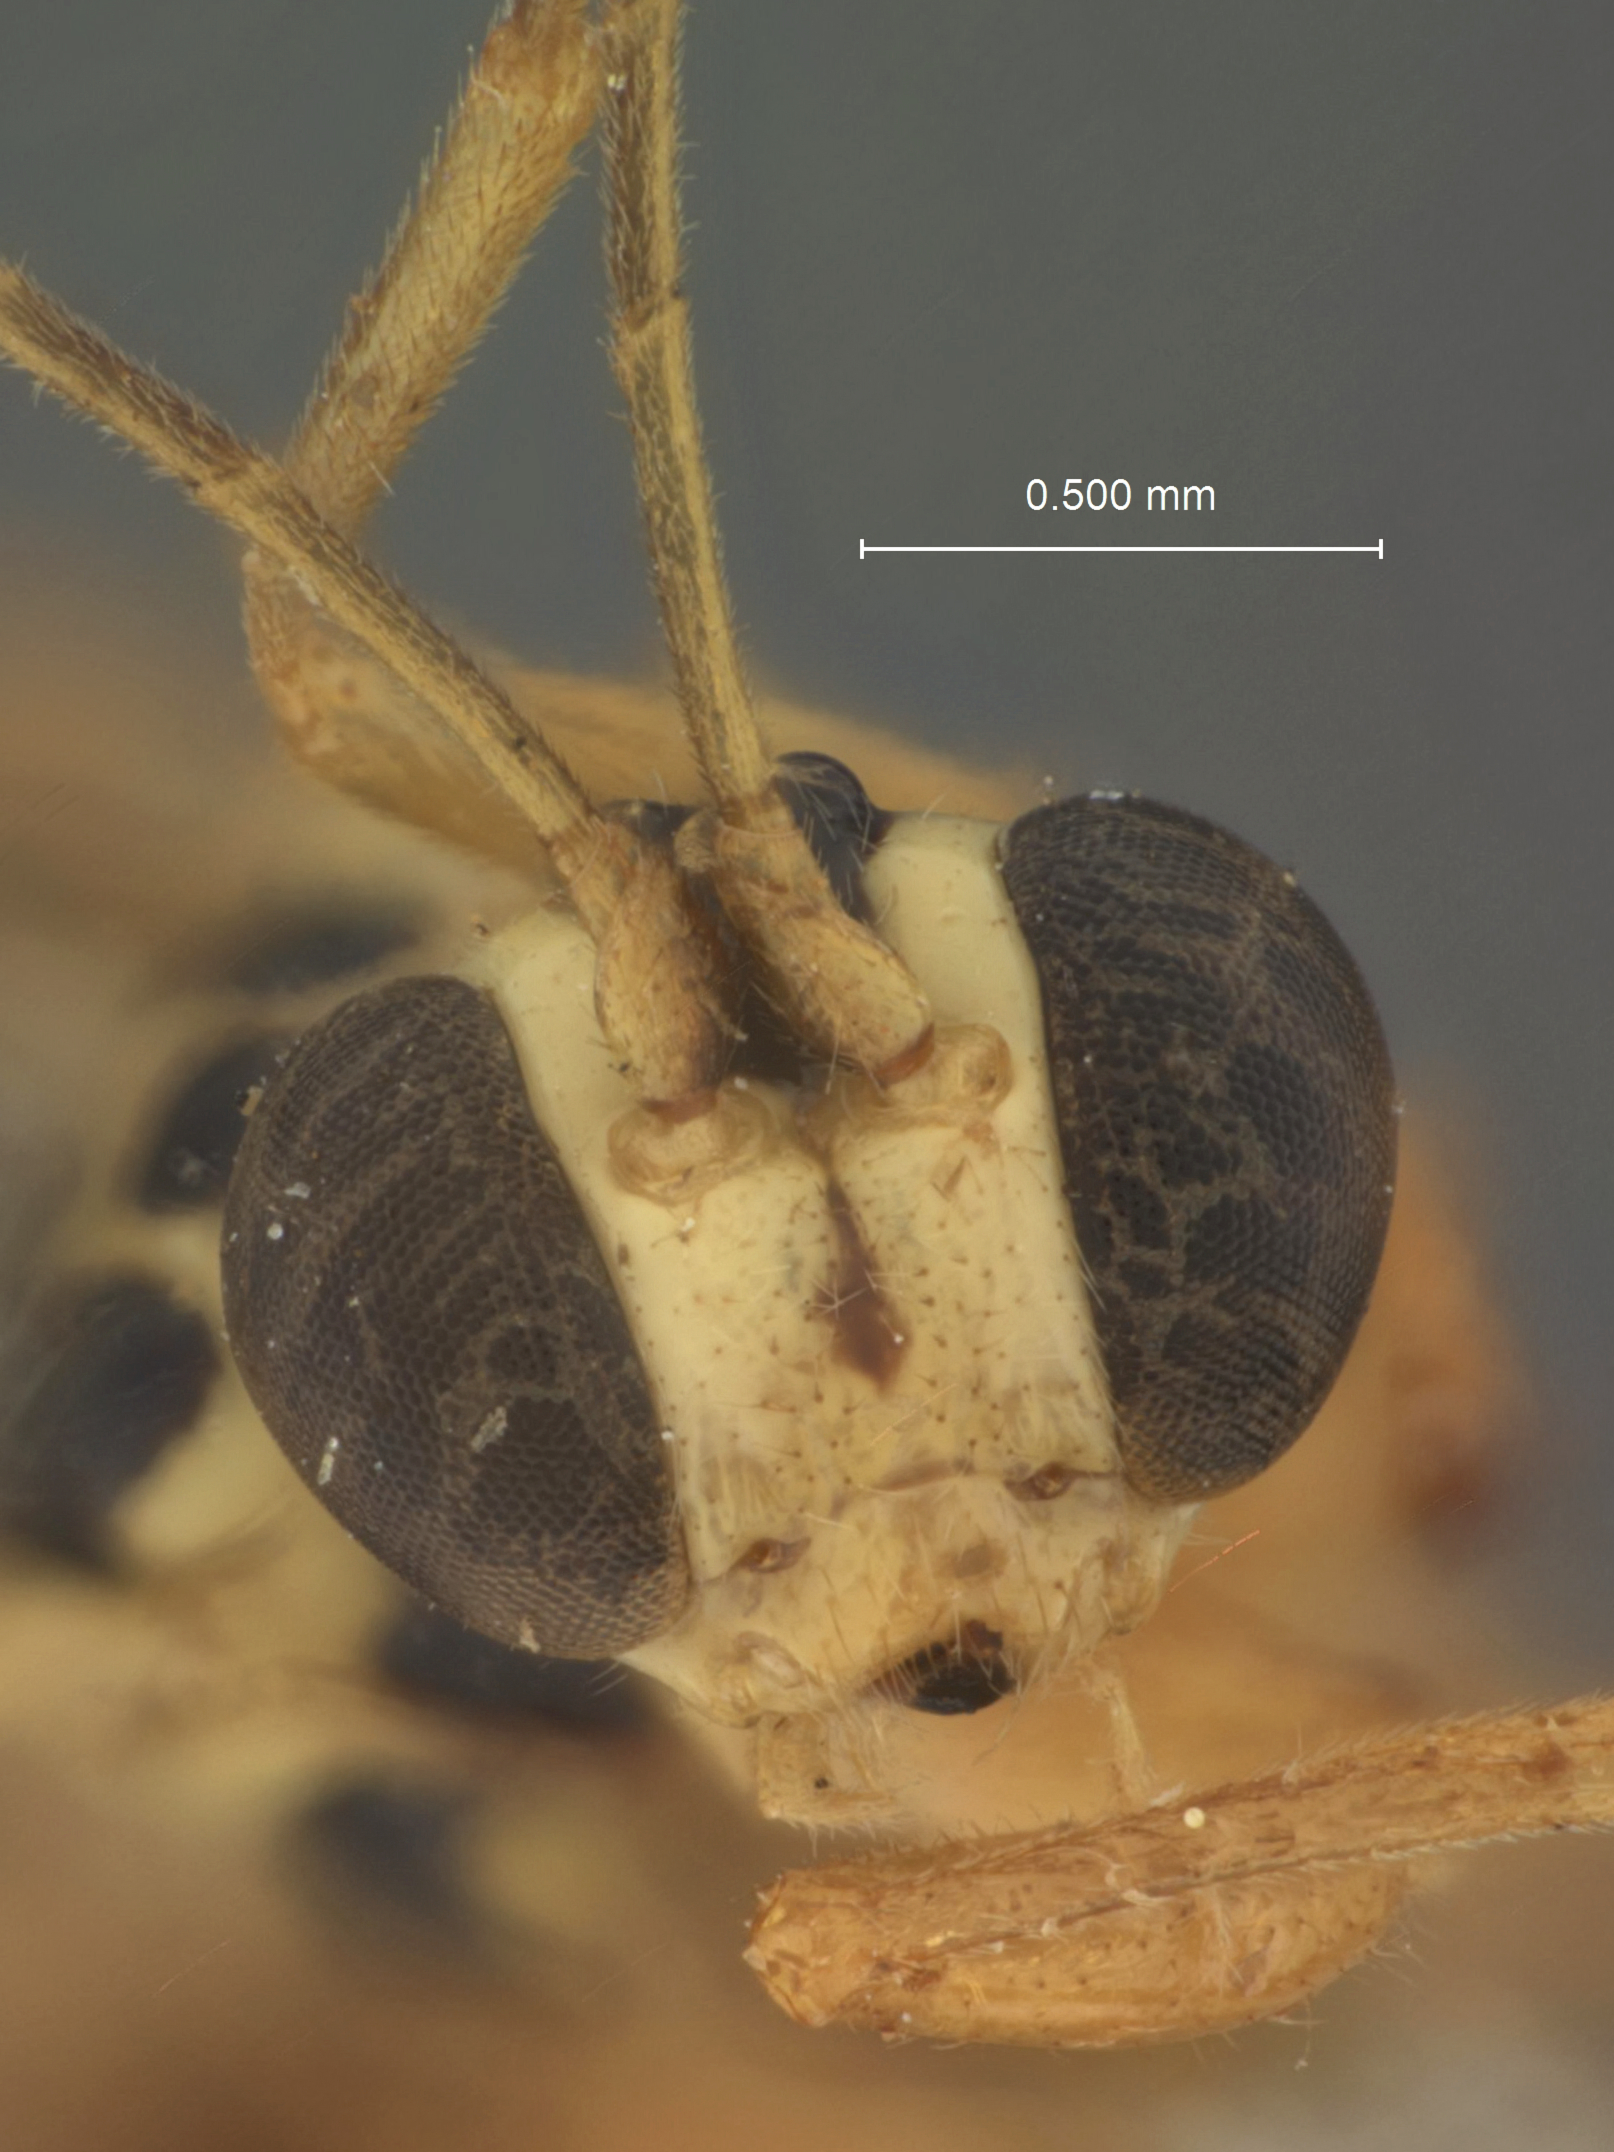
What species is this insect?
Zaglyptus glaber
